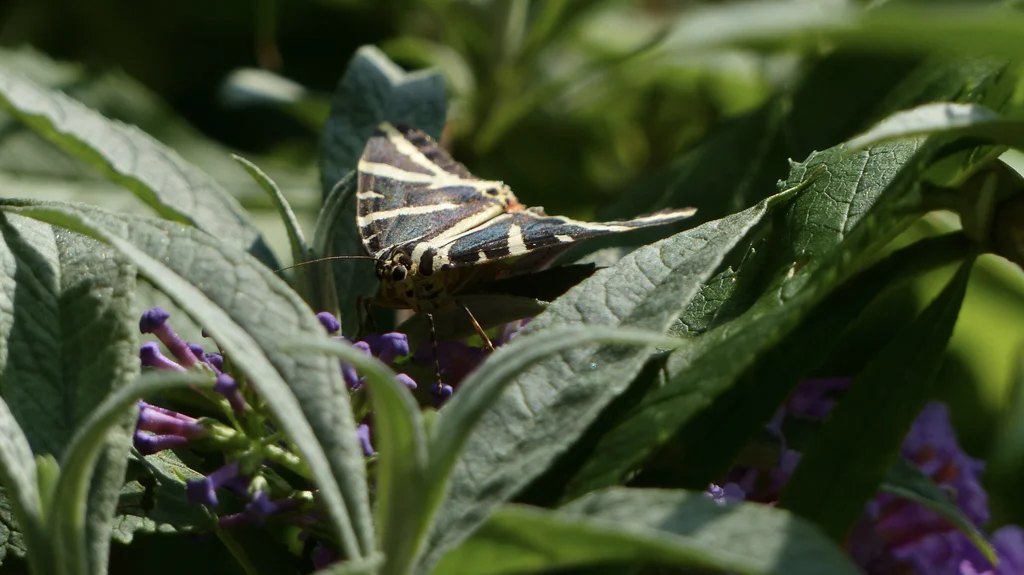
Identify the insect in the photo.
Euplagia quadripunctaria
